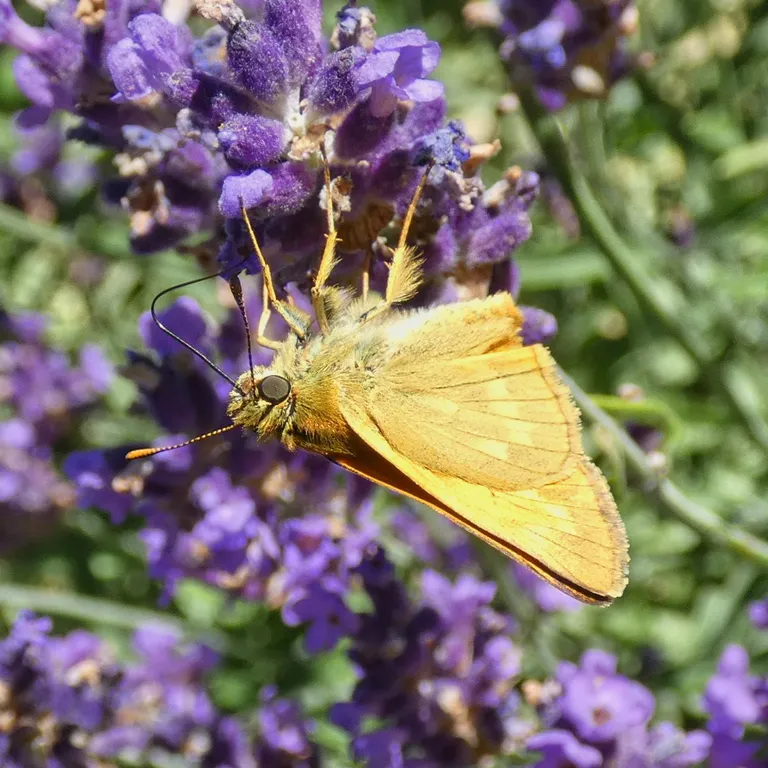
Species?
Ochlodes sylvanus (also Ochlodes venata)
